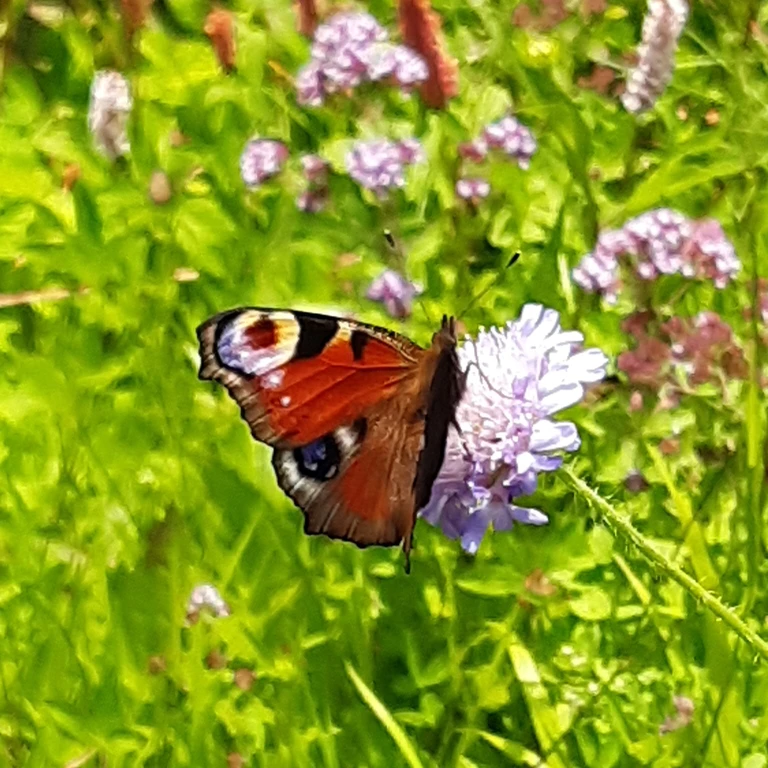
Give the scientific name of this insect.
Aglais io
